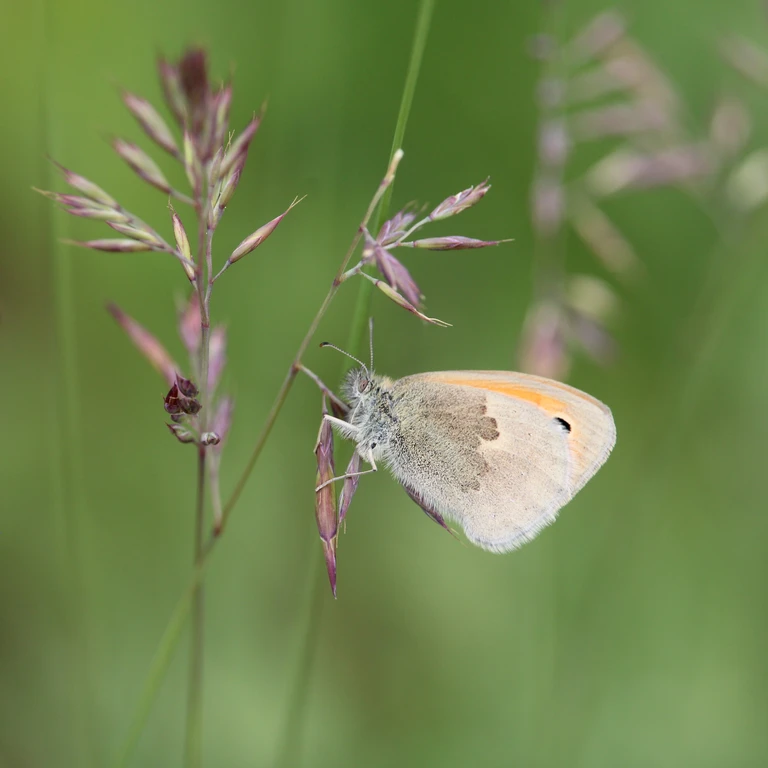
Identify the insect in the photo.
Coenonympha pamphilus
